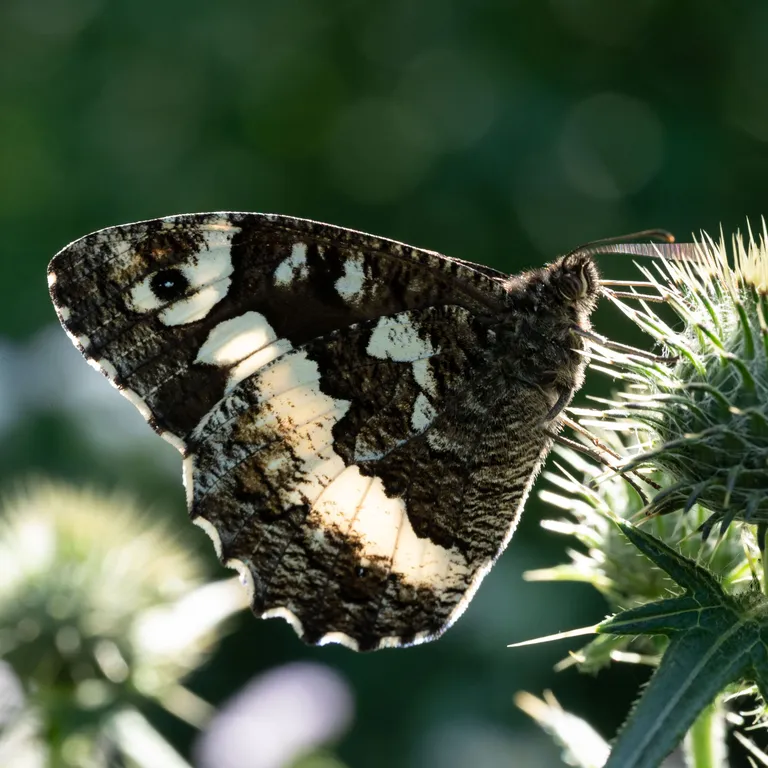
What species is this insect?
Brintesia circe
